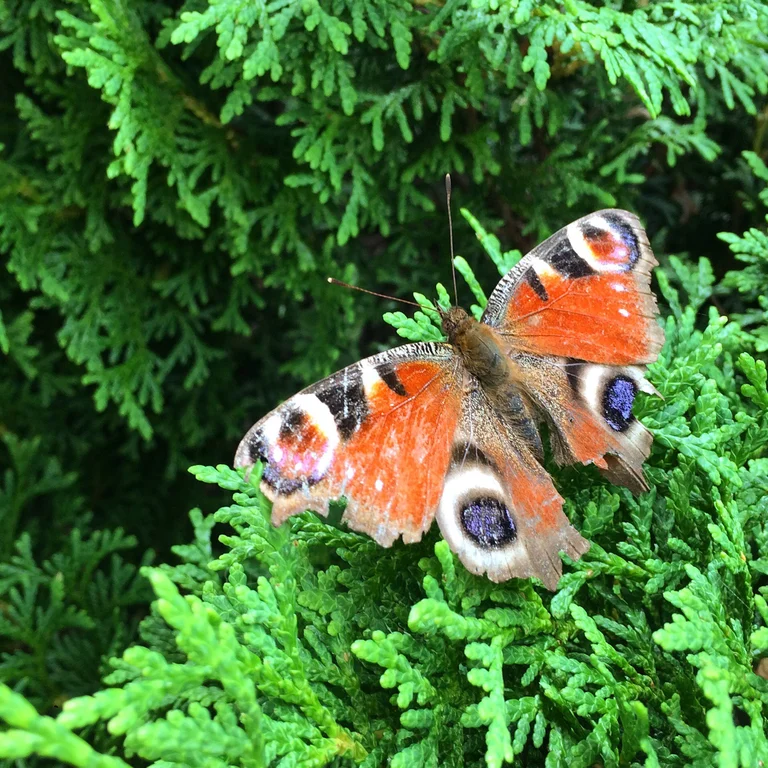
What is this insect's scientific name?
Aglais io
